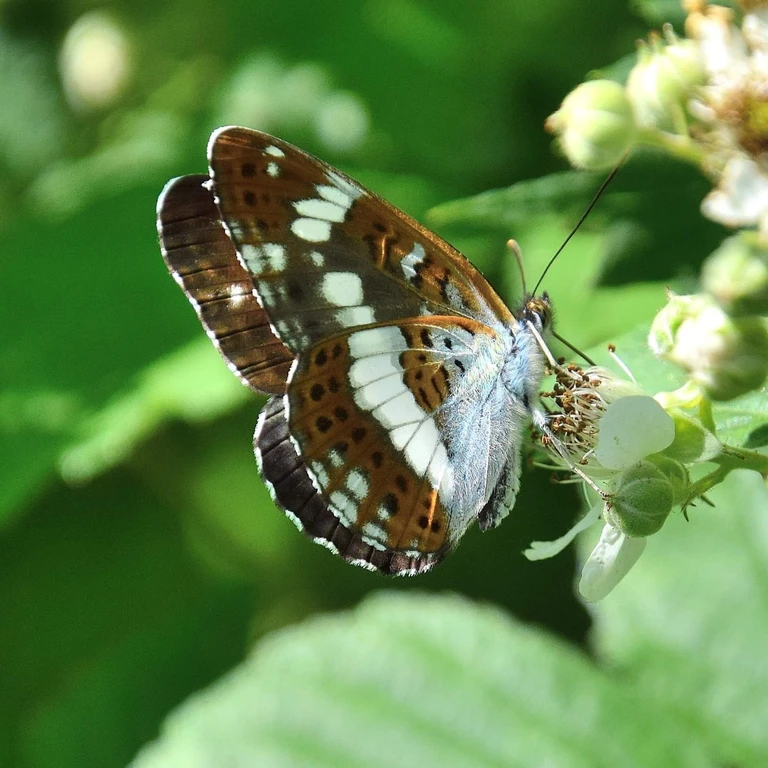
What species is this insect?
Limenitis camilla (also Ladoga camilla)
